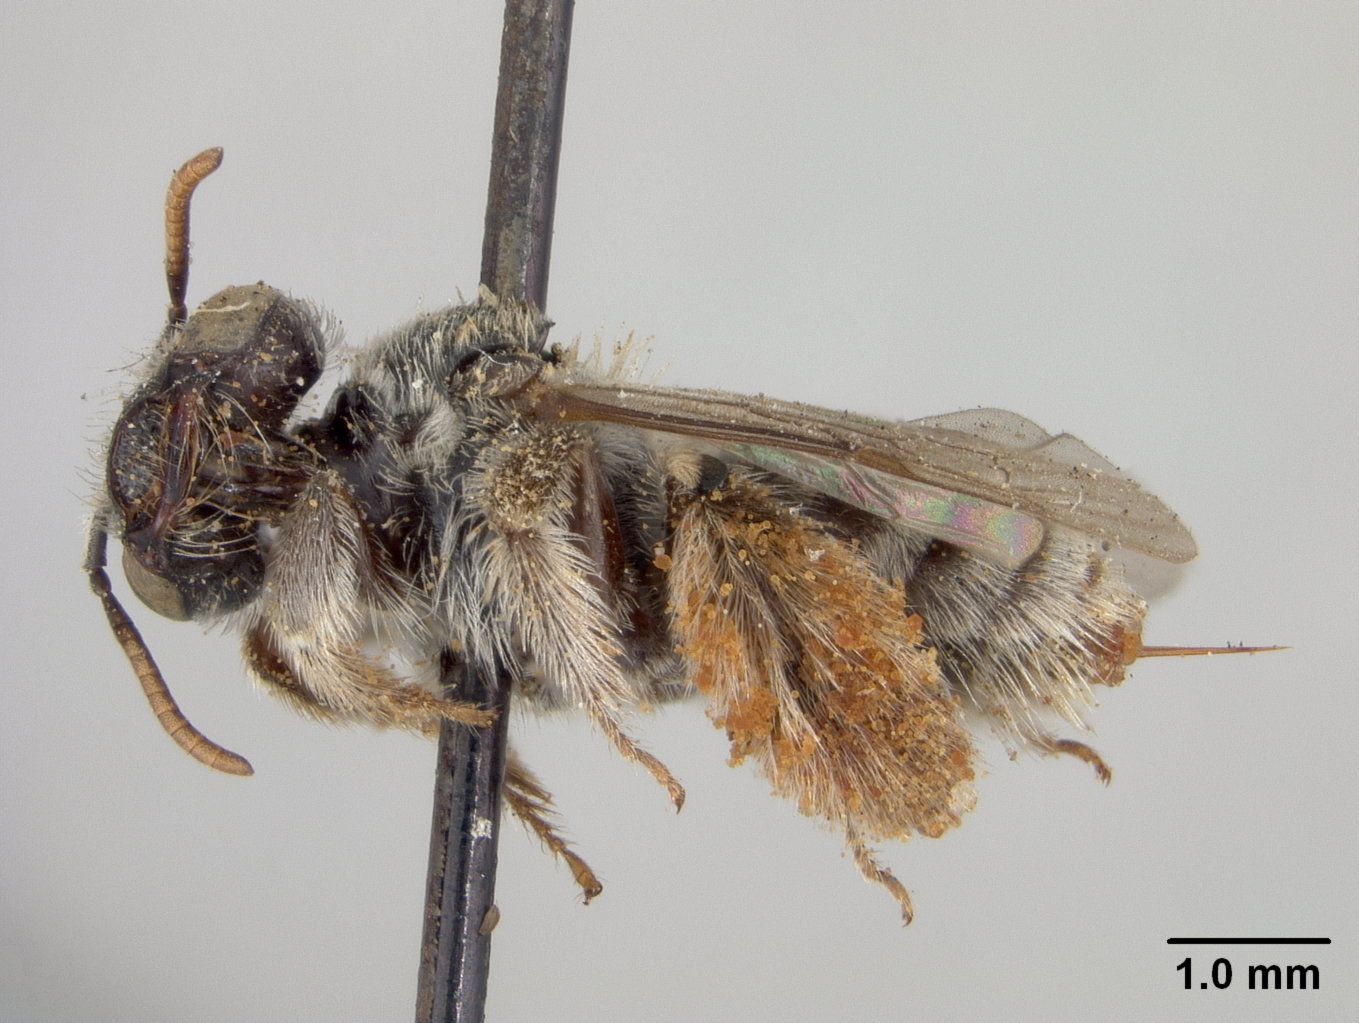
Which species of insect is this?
Anthophorula morgani
